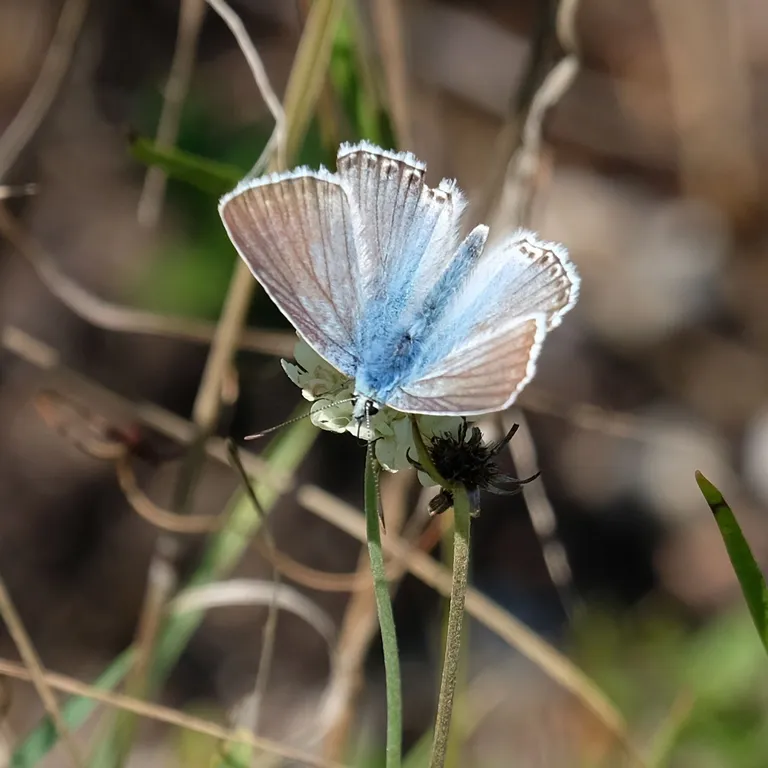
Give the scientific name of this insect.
Lysandra coridon
